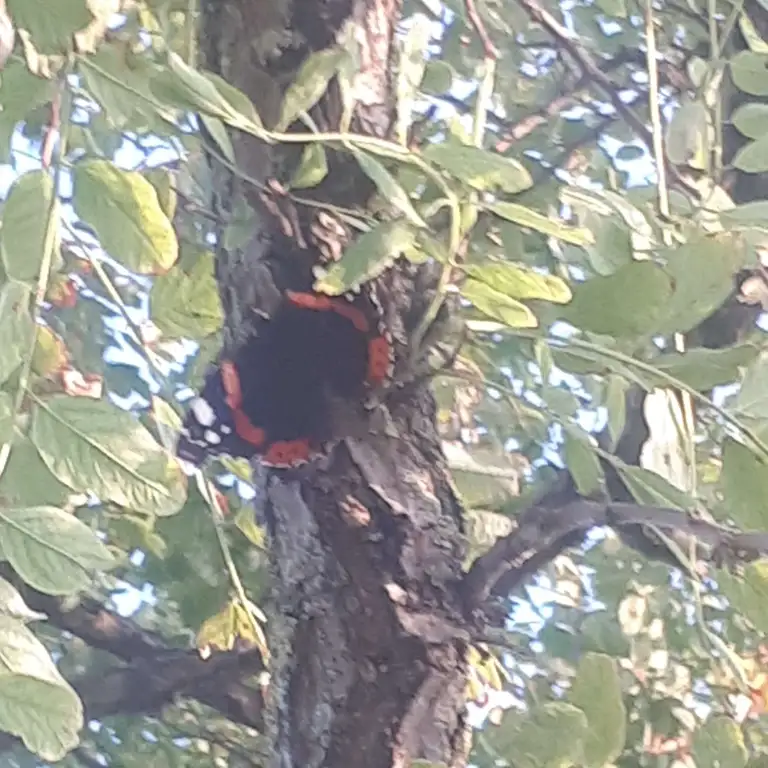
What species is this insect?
Vanessa atalanta
